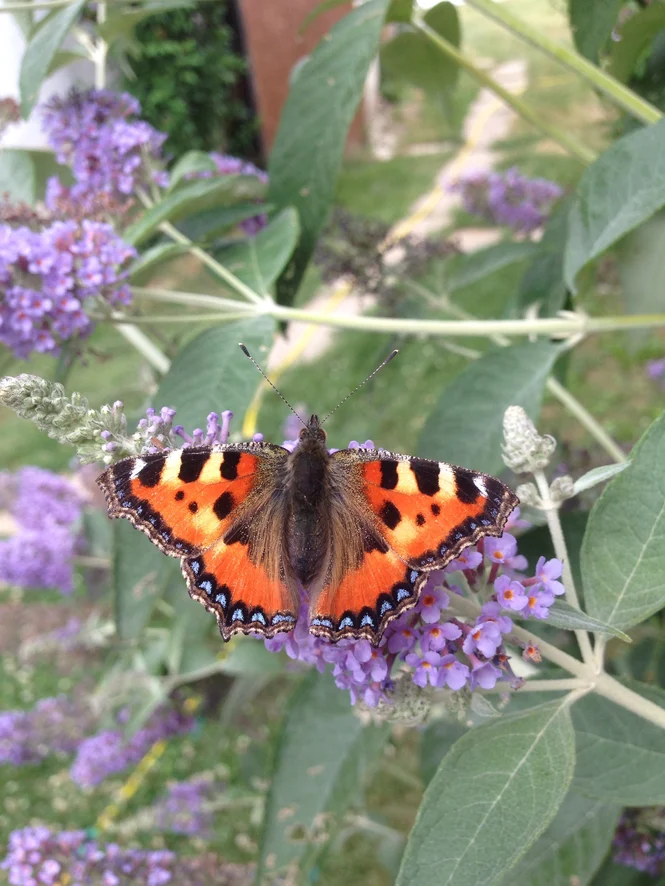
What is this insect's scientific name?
Aglais urticae
